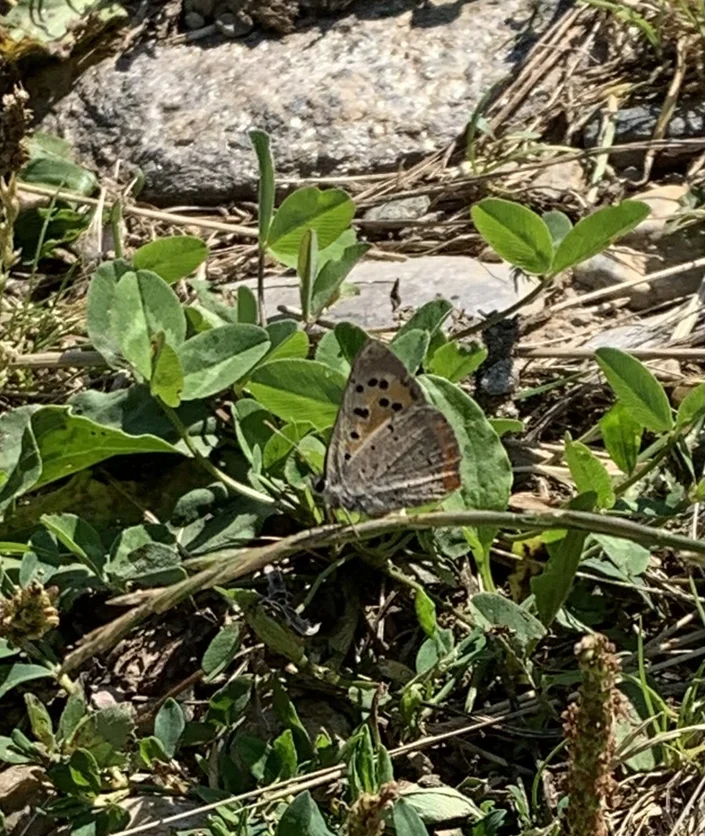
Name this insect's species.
Lycaena phlaeas
